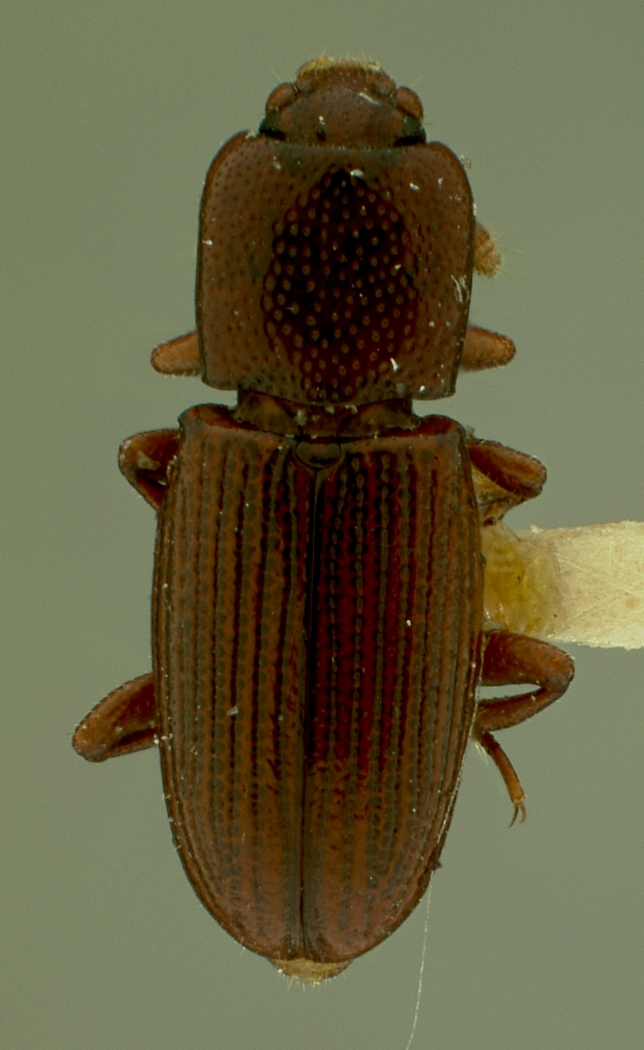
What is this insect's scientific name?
Cerylon sticticum
